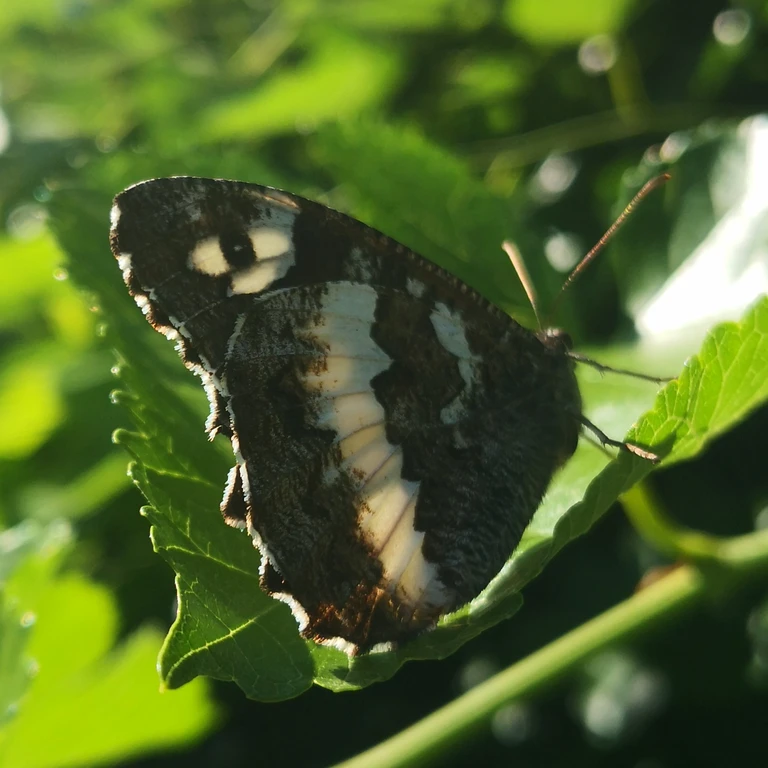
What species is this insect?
Brintesia circe
